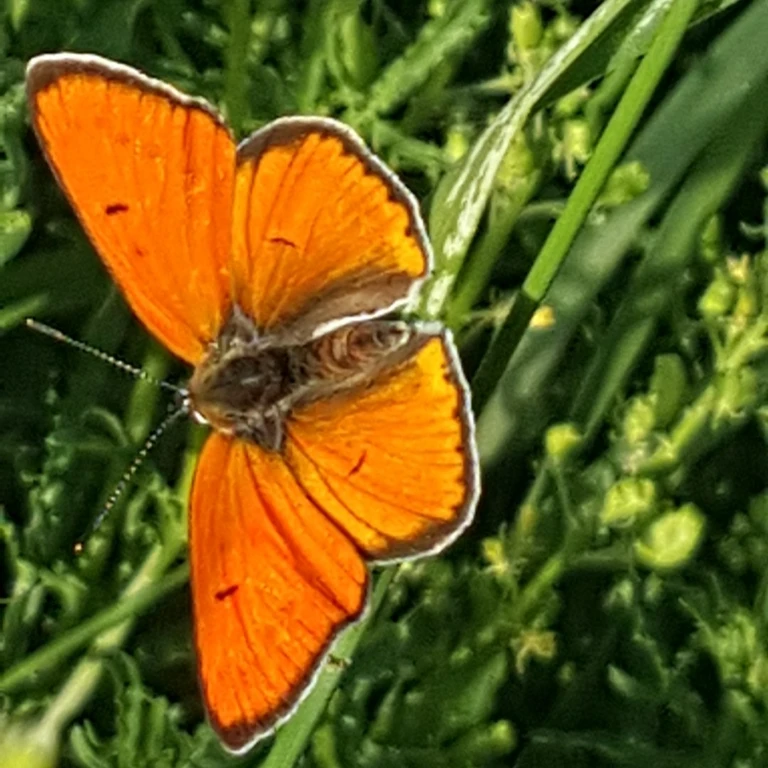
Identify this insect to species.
Lycaena dispar
